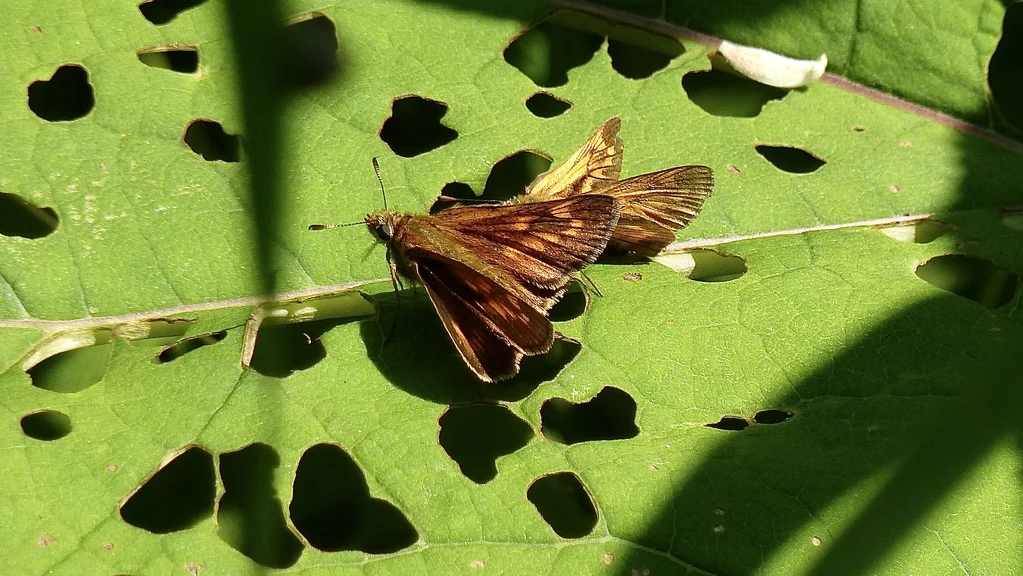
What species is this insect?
Ochlodes sylvanus (also Ochlodes venata)
